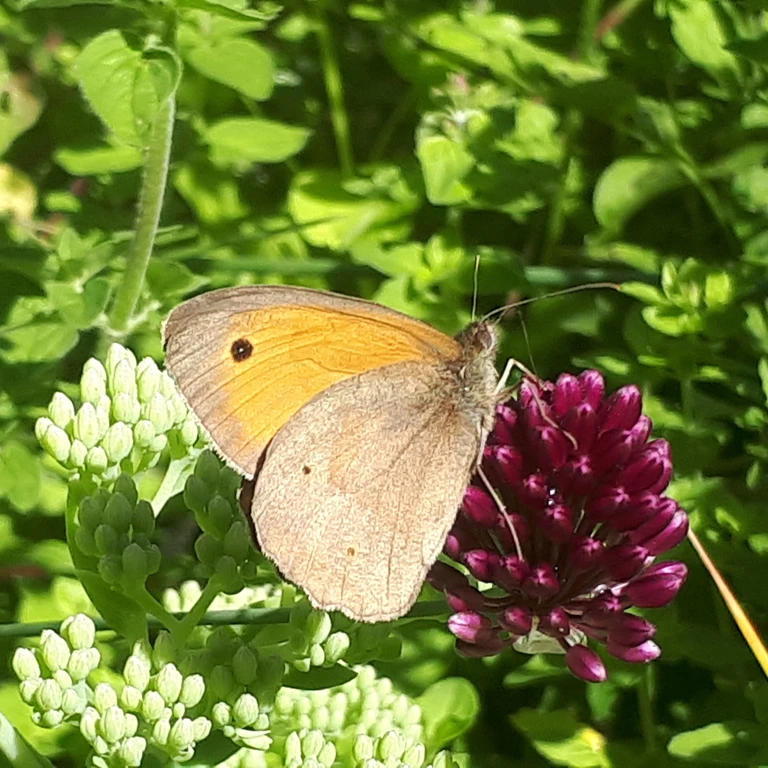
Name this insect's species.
Maniola jurtina
